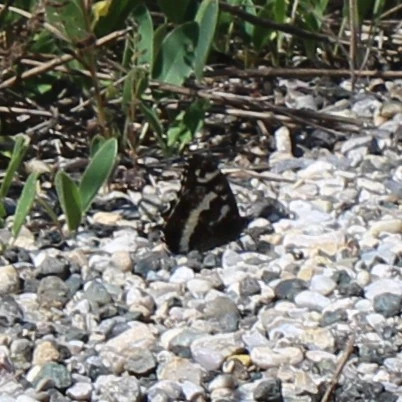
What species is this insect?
Brintesia circe
